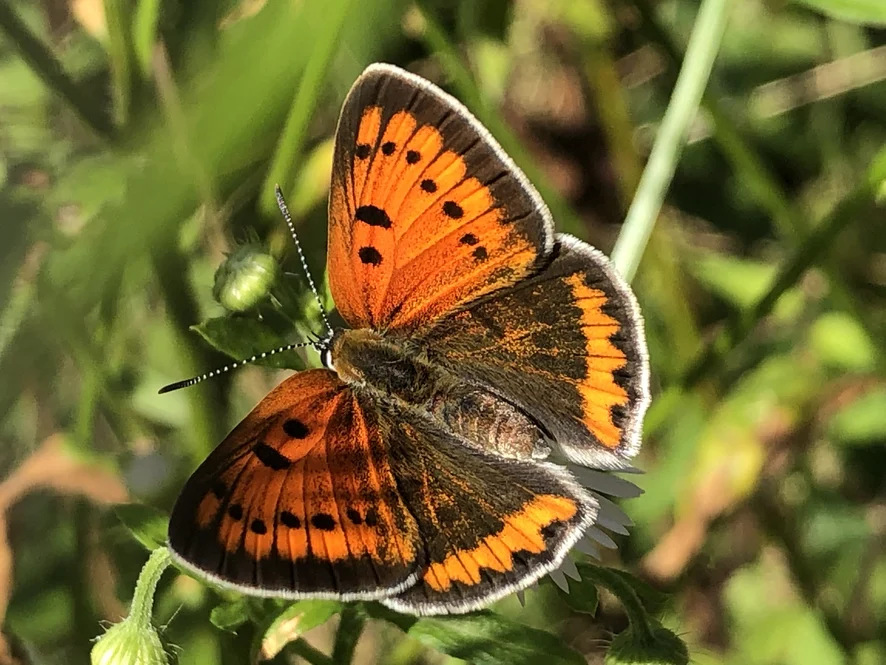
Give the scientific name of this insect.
Lycaena dispar
